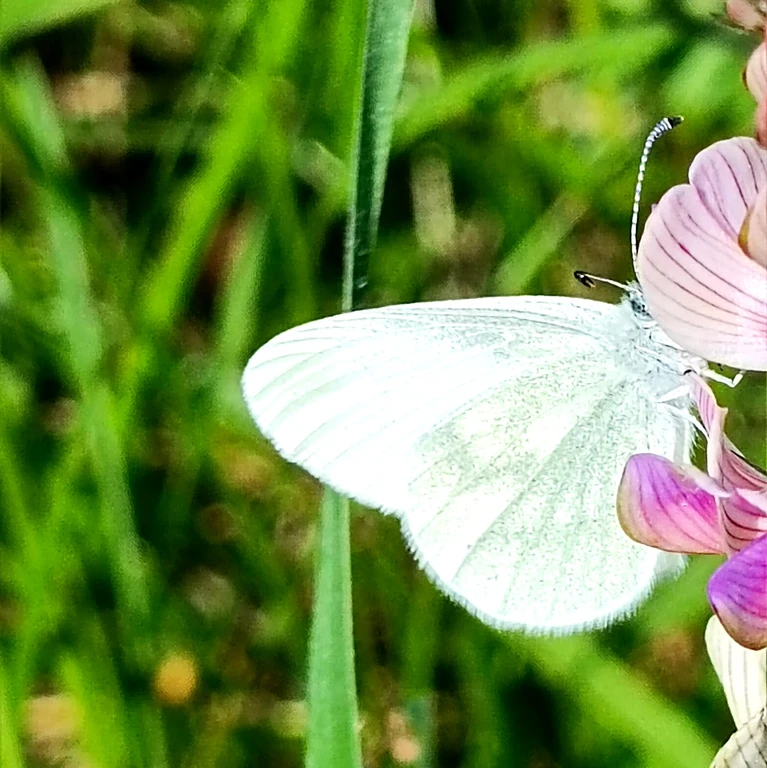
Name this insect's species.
Leptidea sinapis/juvernica
